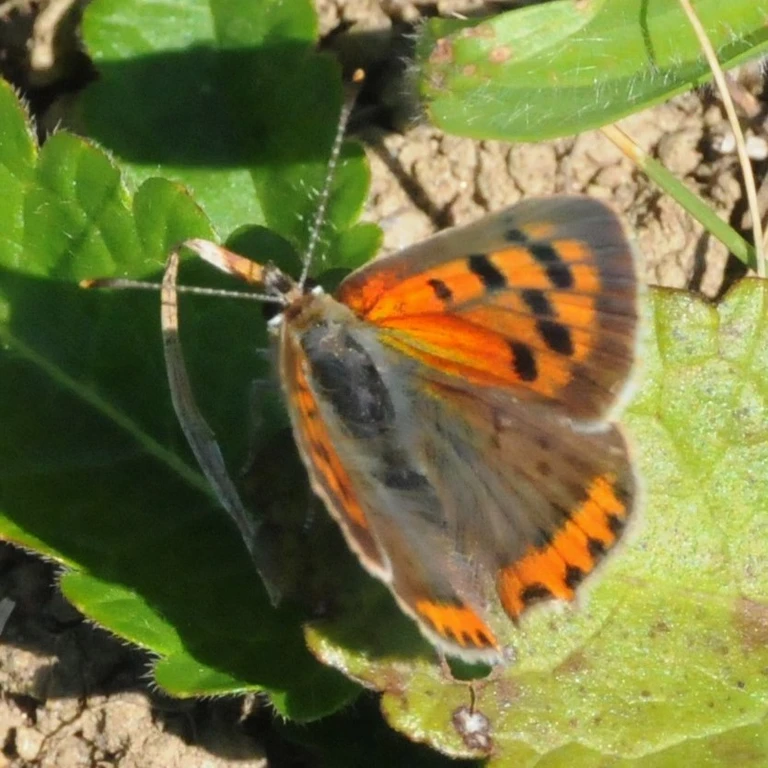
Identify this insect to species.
Lycaena phlaeas
